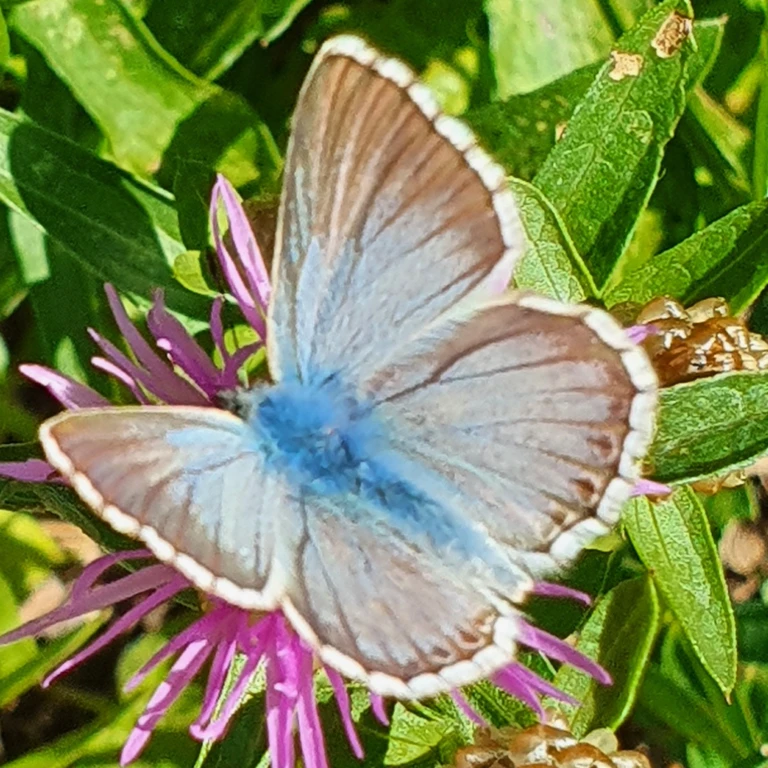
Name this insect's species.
Lysandra coridon
